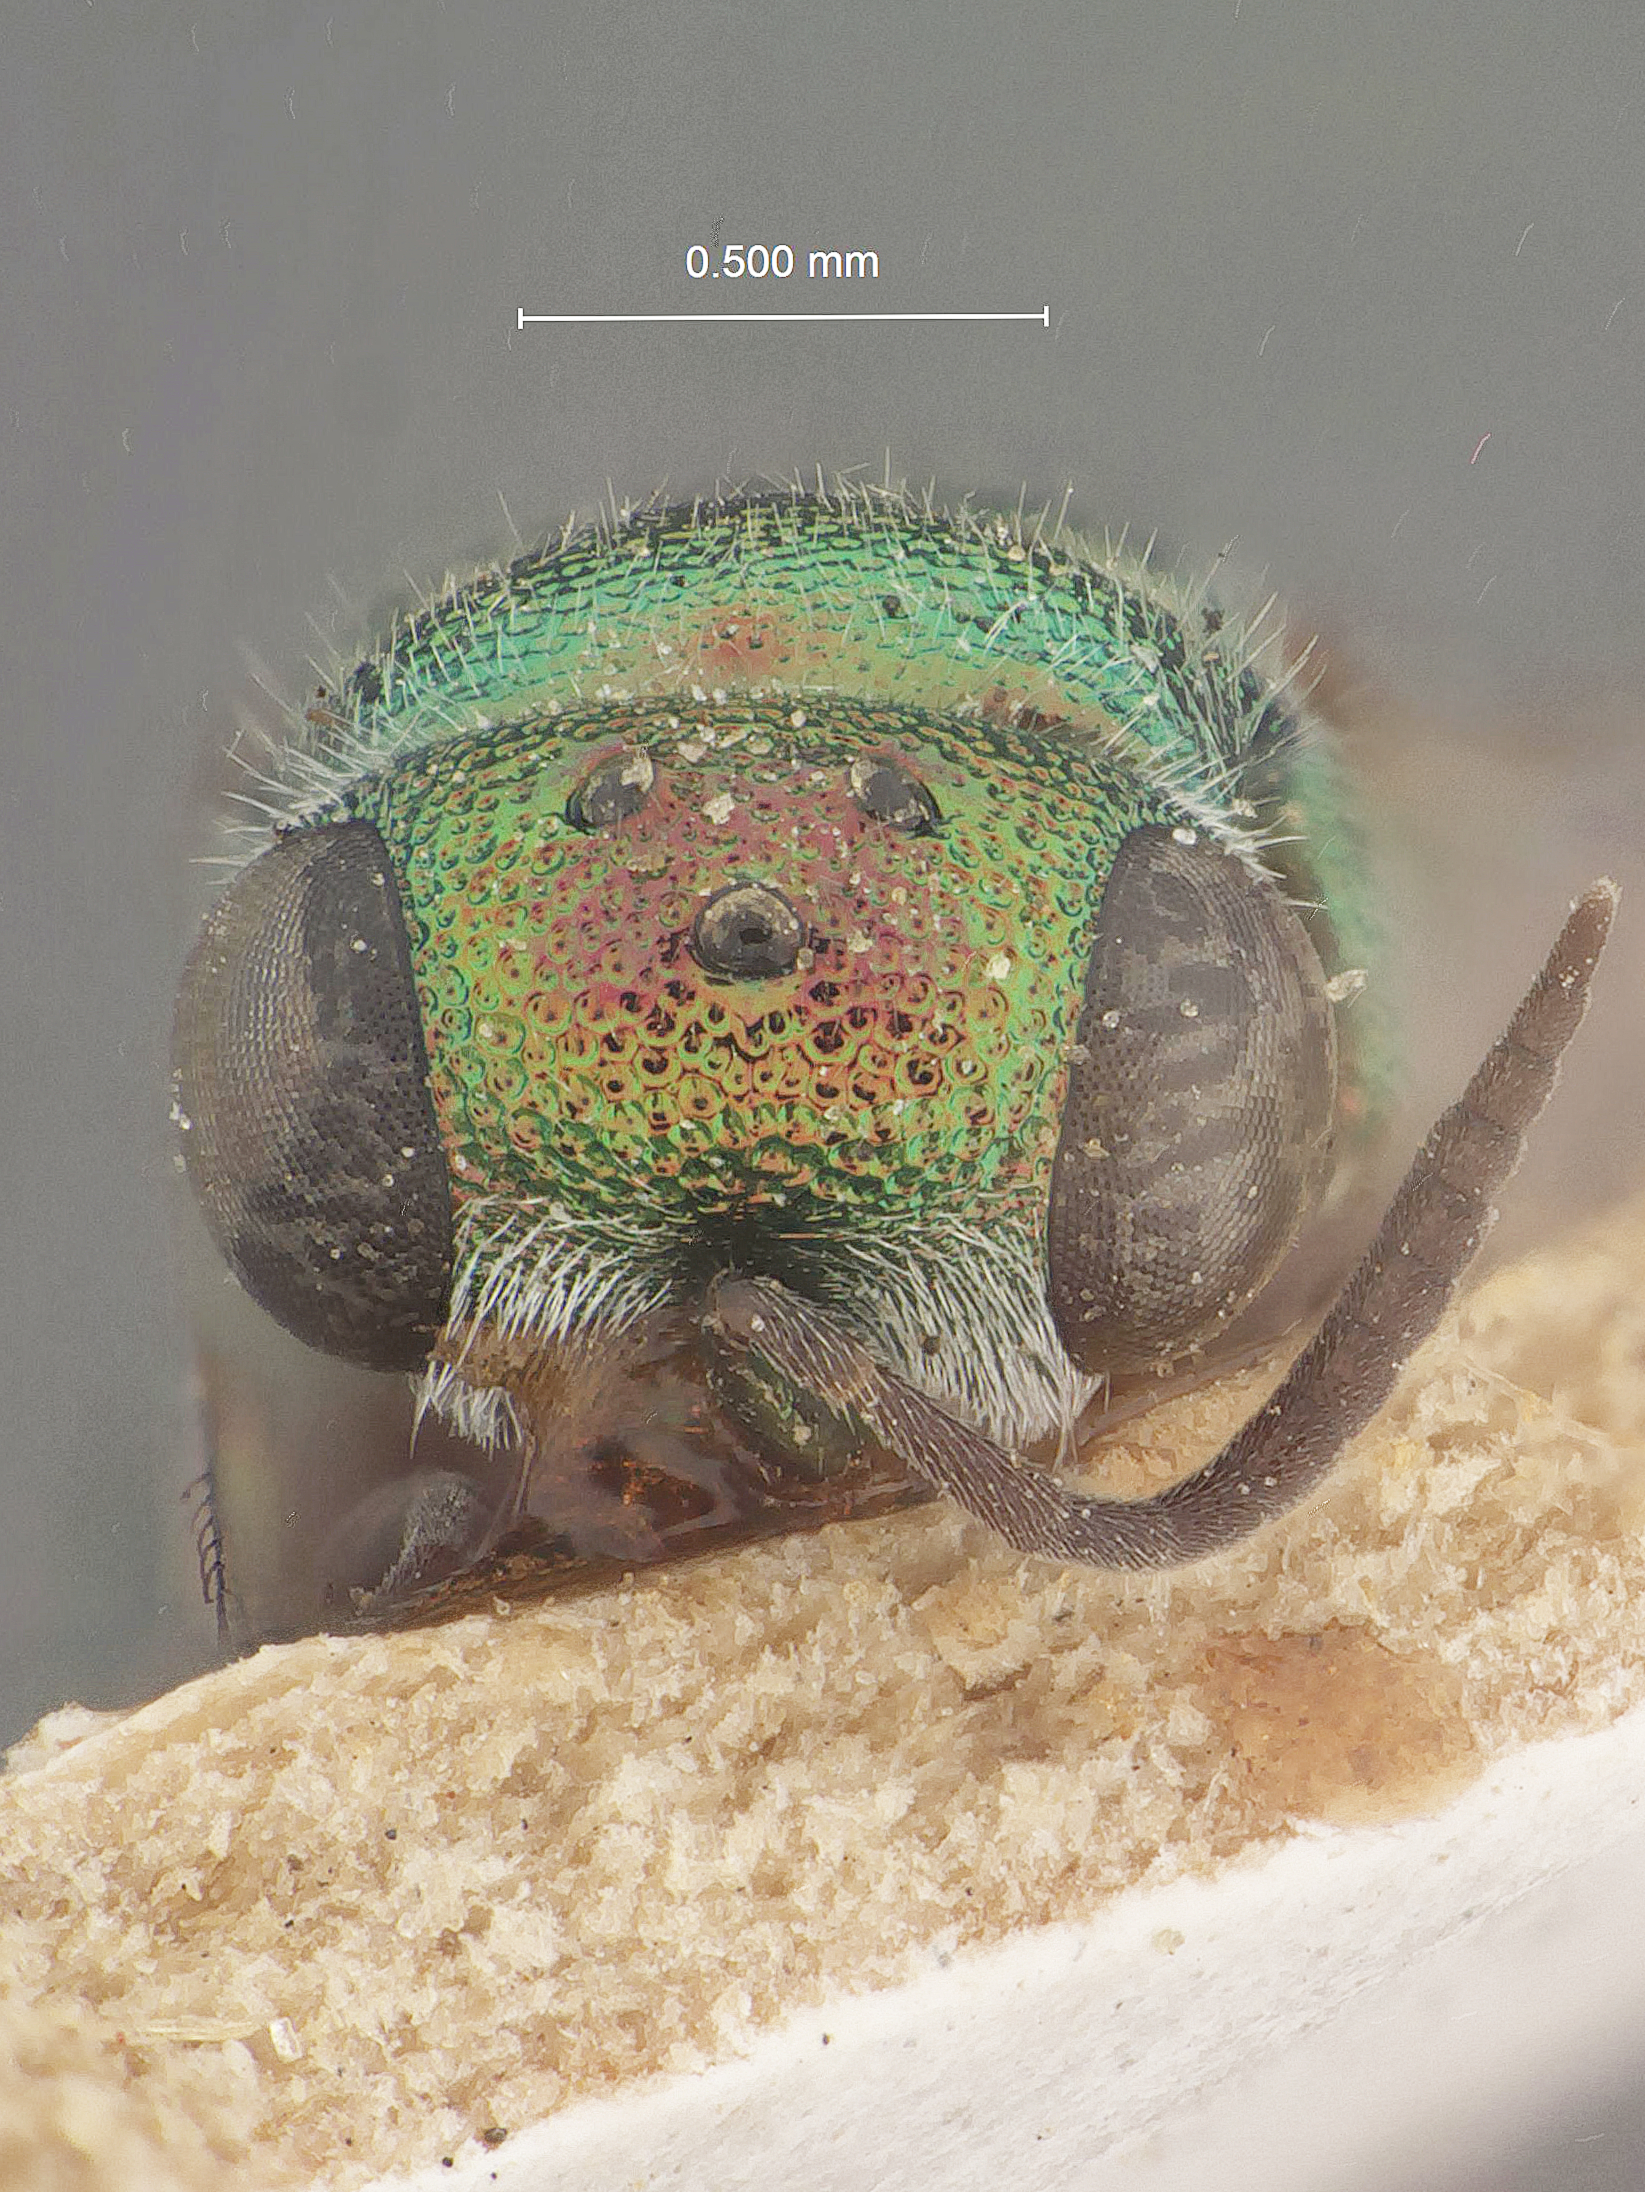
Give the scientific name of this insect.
Hedychridium amabile
